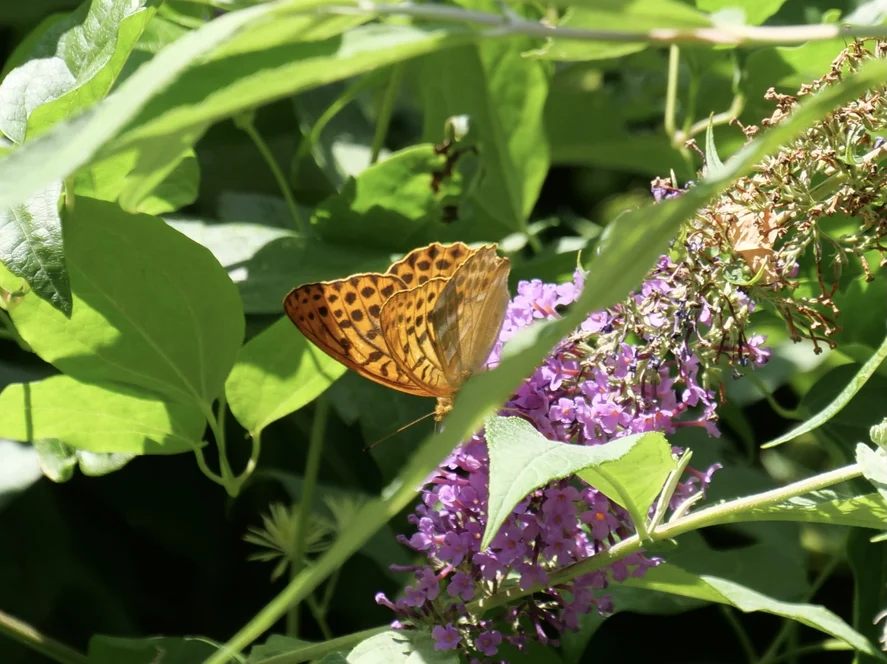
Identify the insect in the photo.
Argynnis paphia
